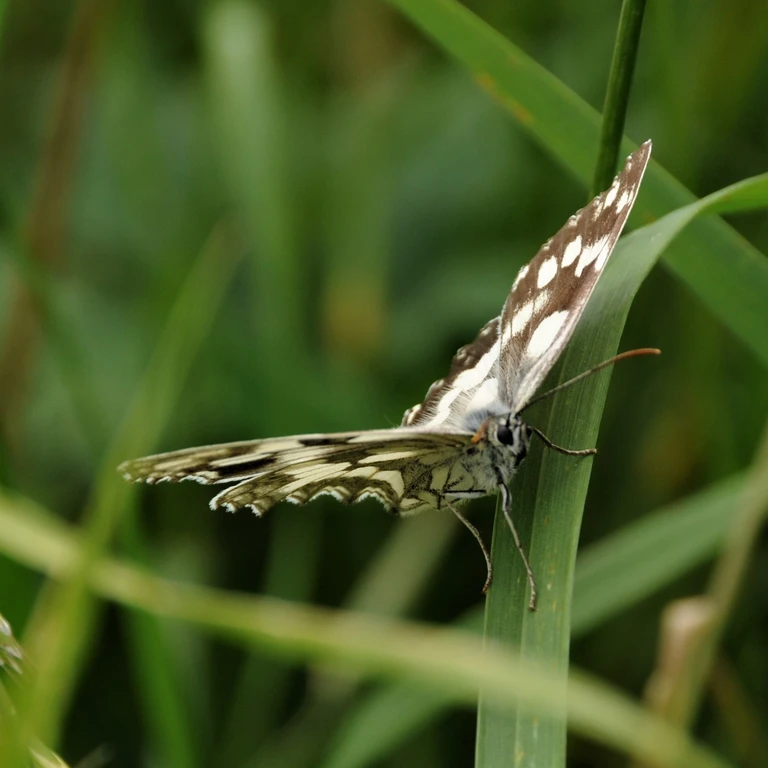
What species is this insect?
Melanargia galathea
